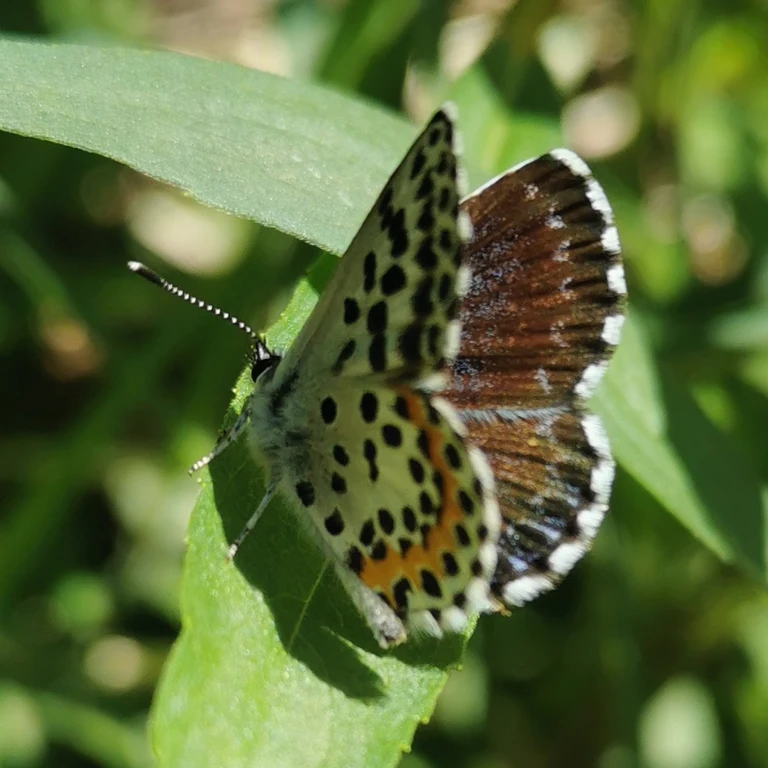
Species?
Scolitantides orion
